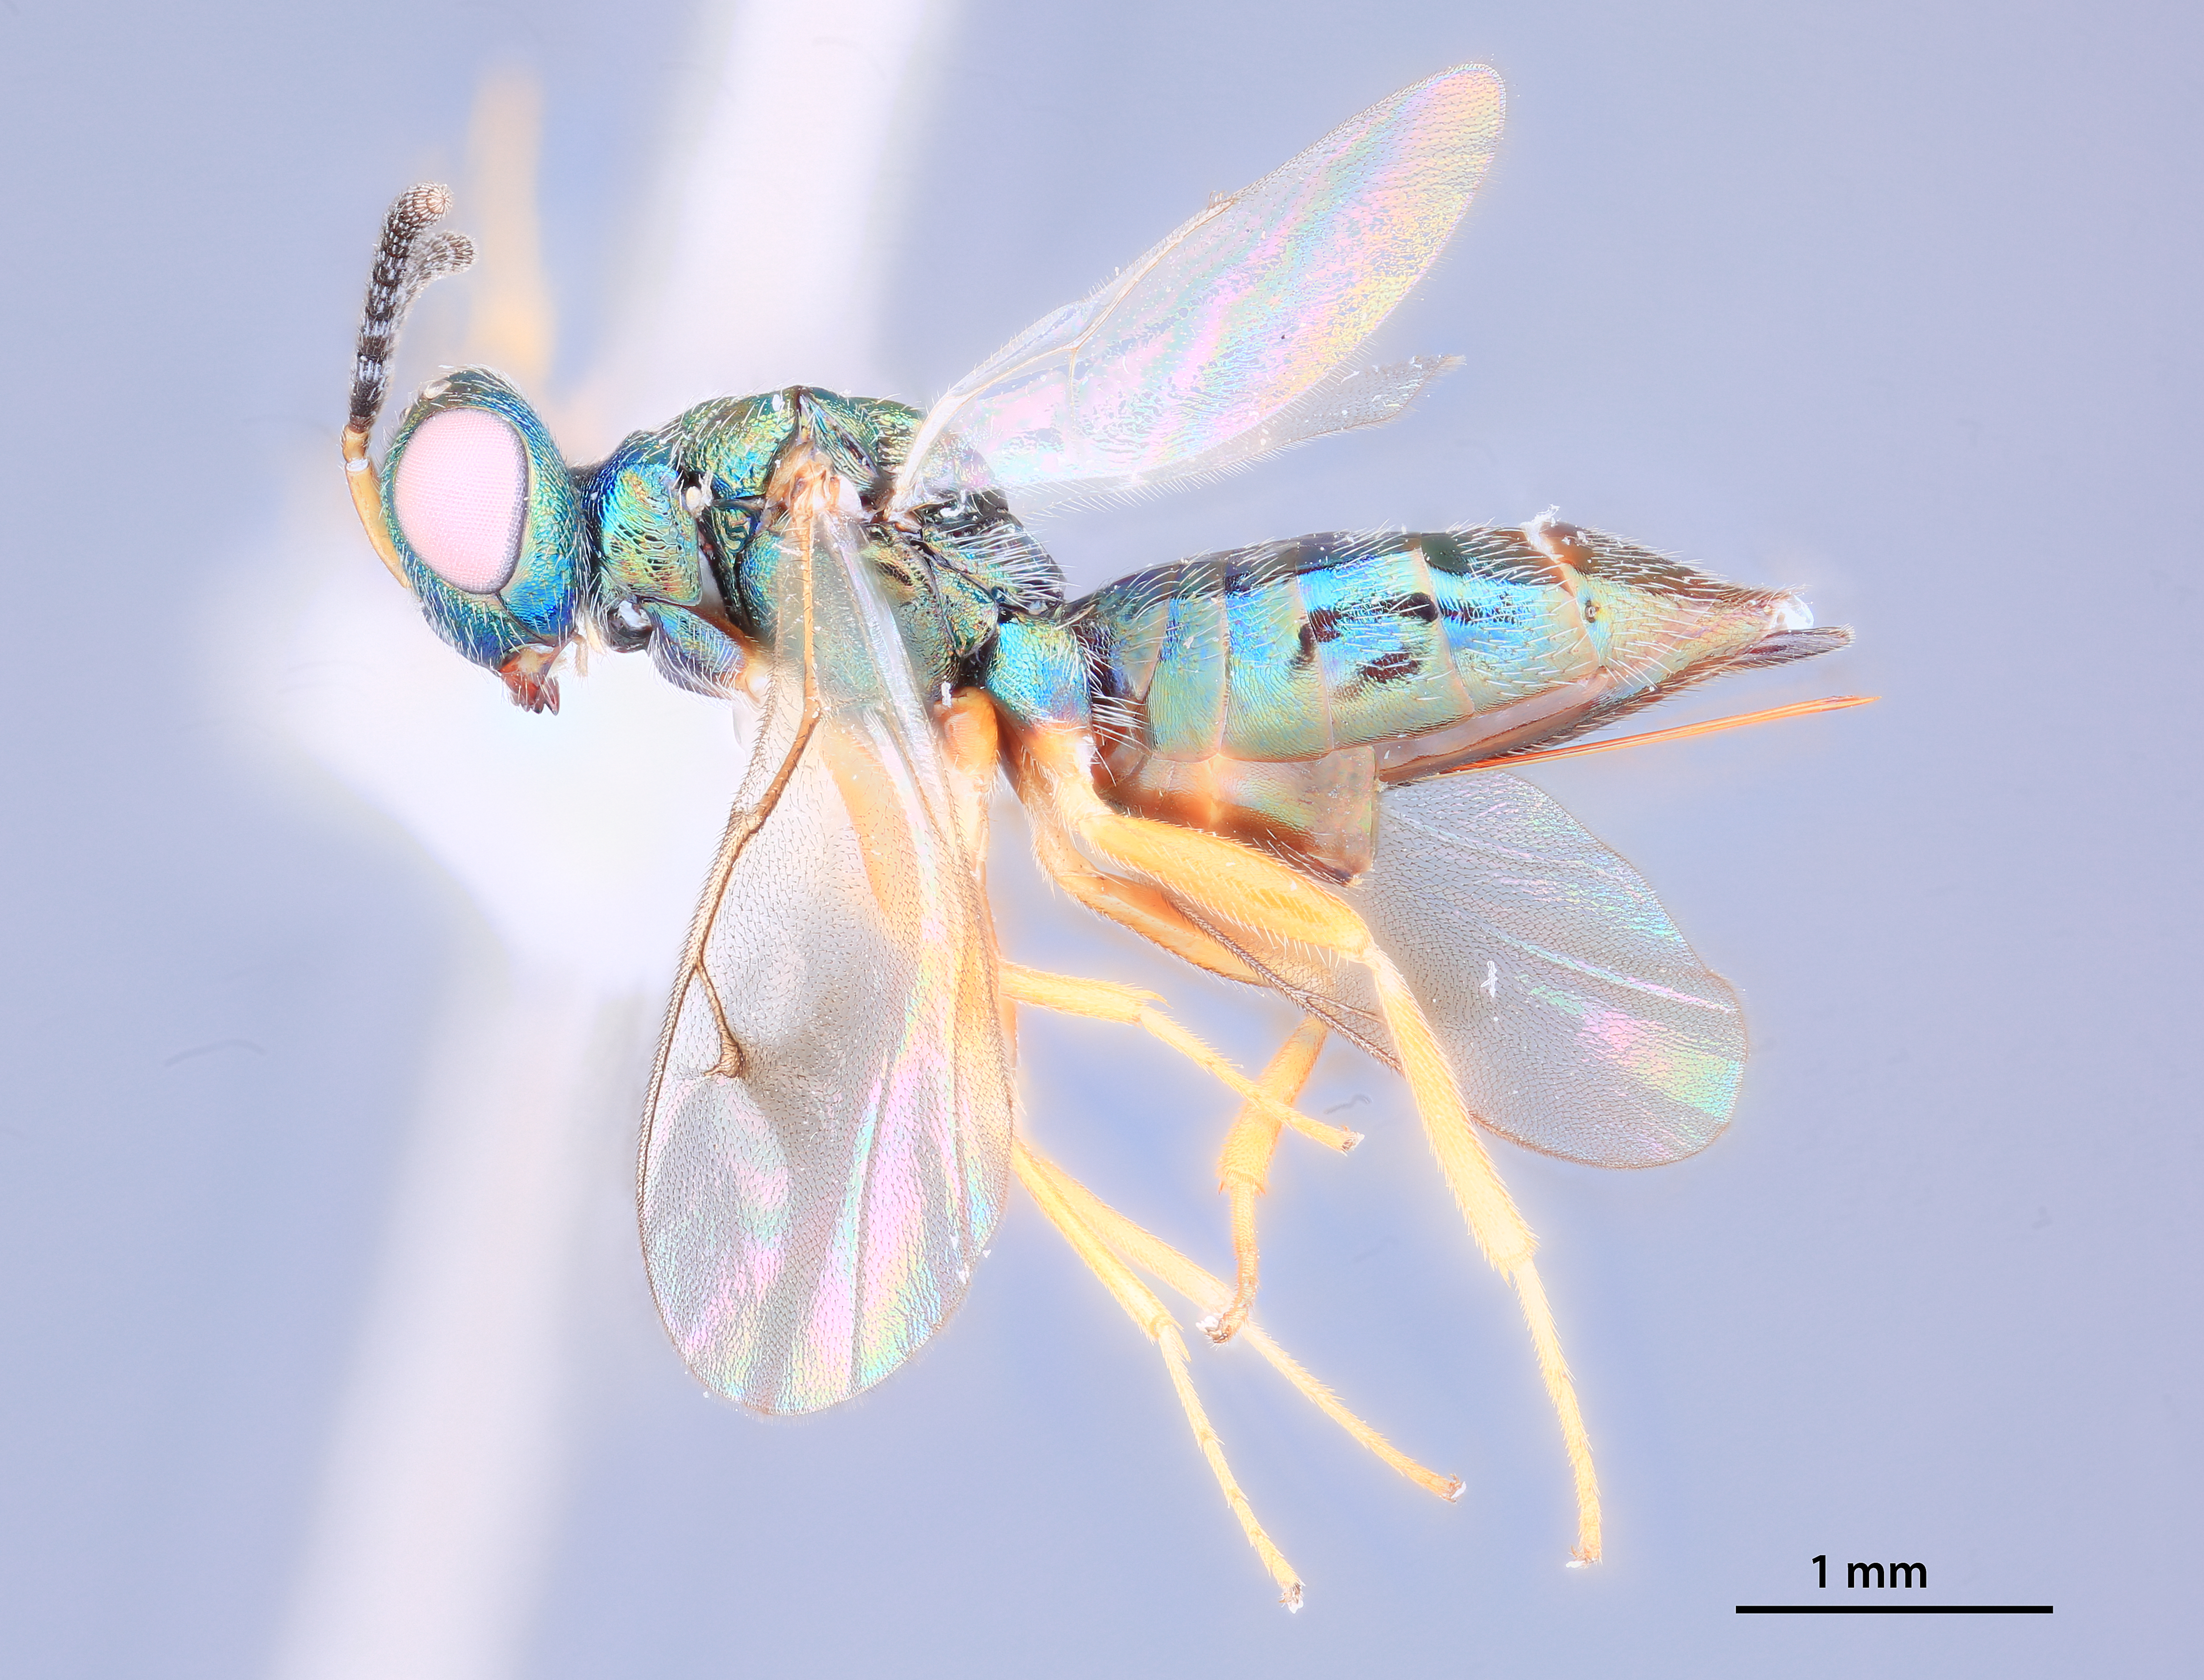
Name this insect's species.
Plutothrix ceonotalis
